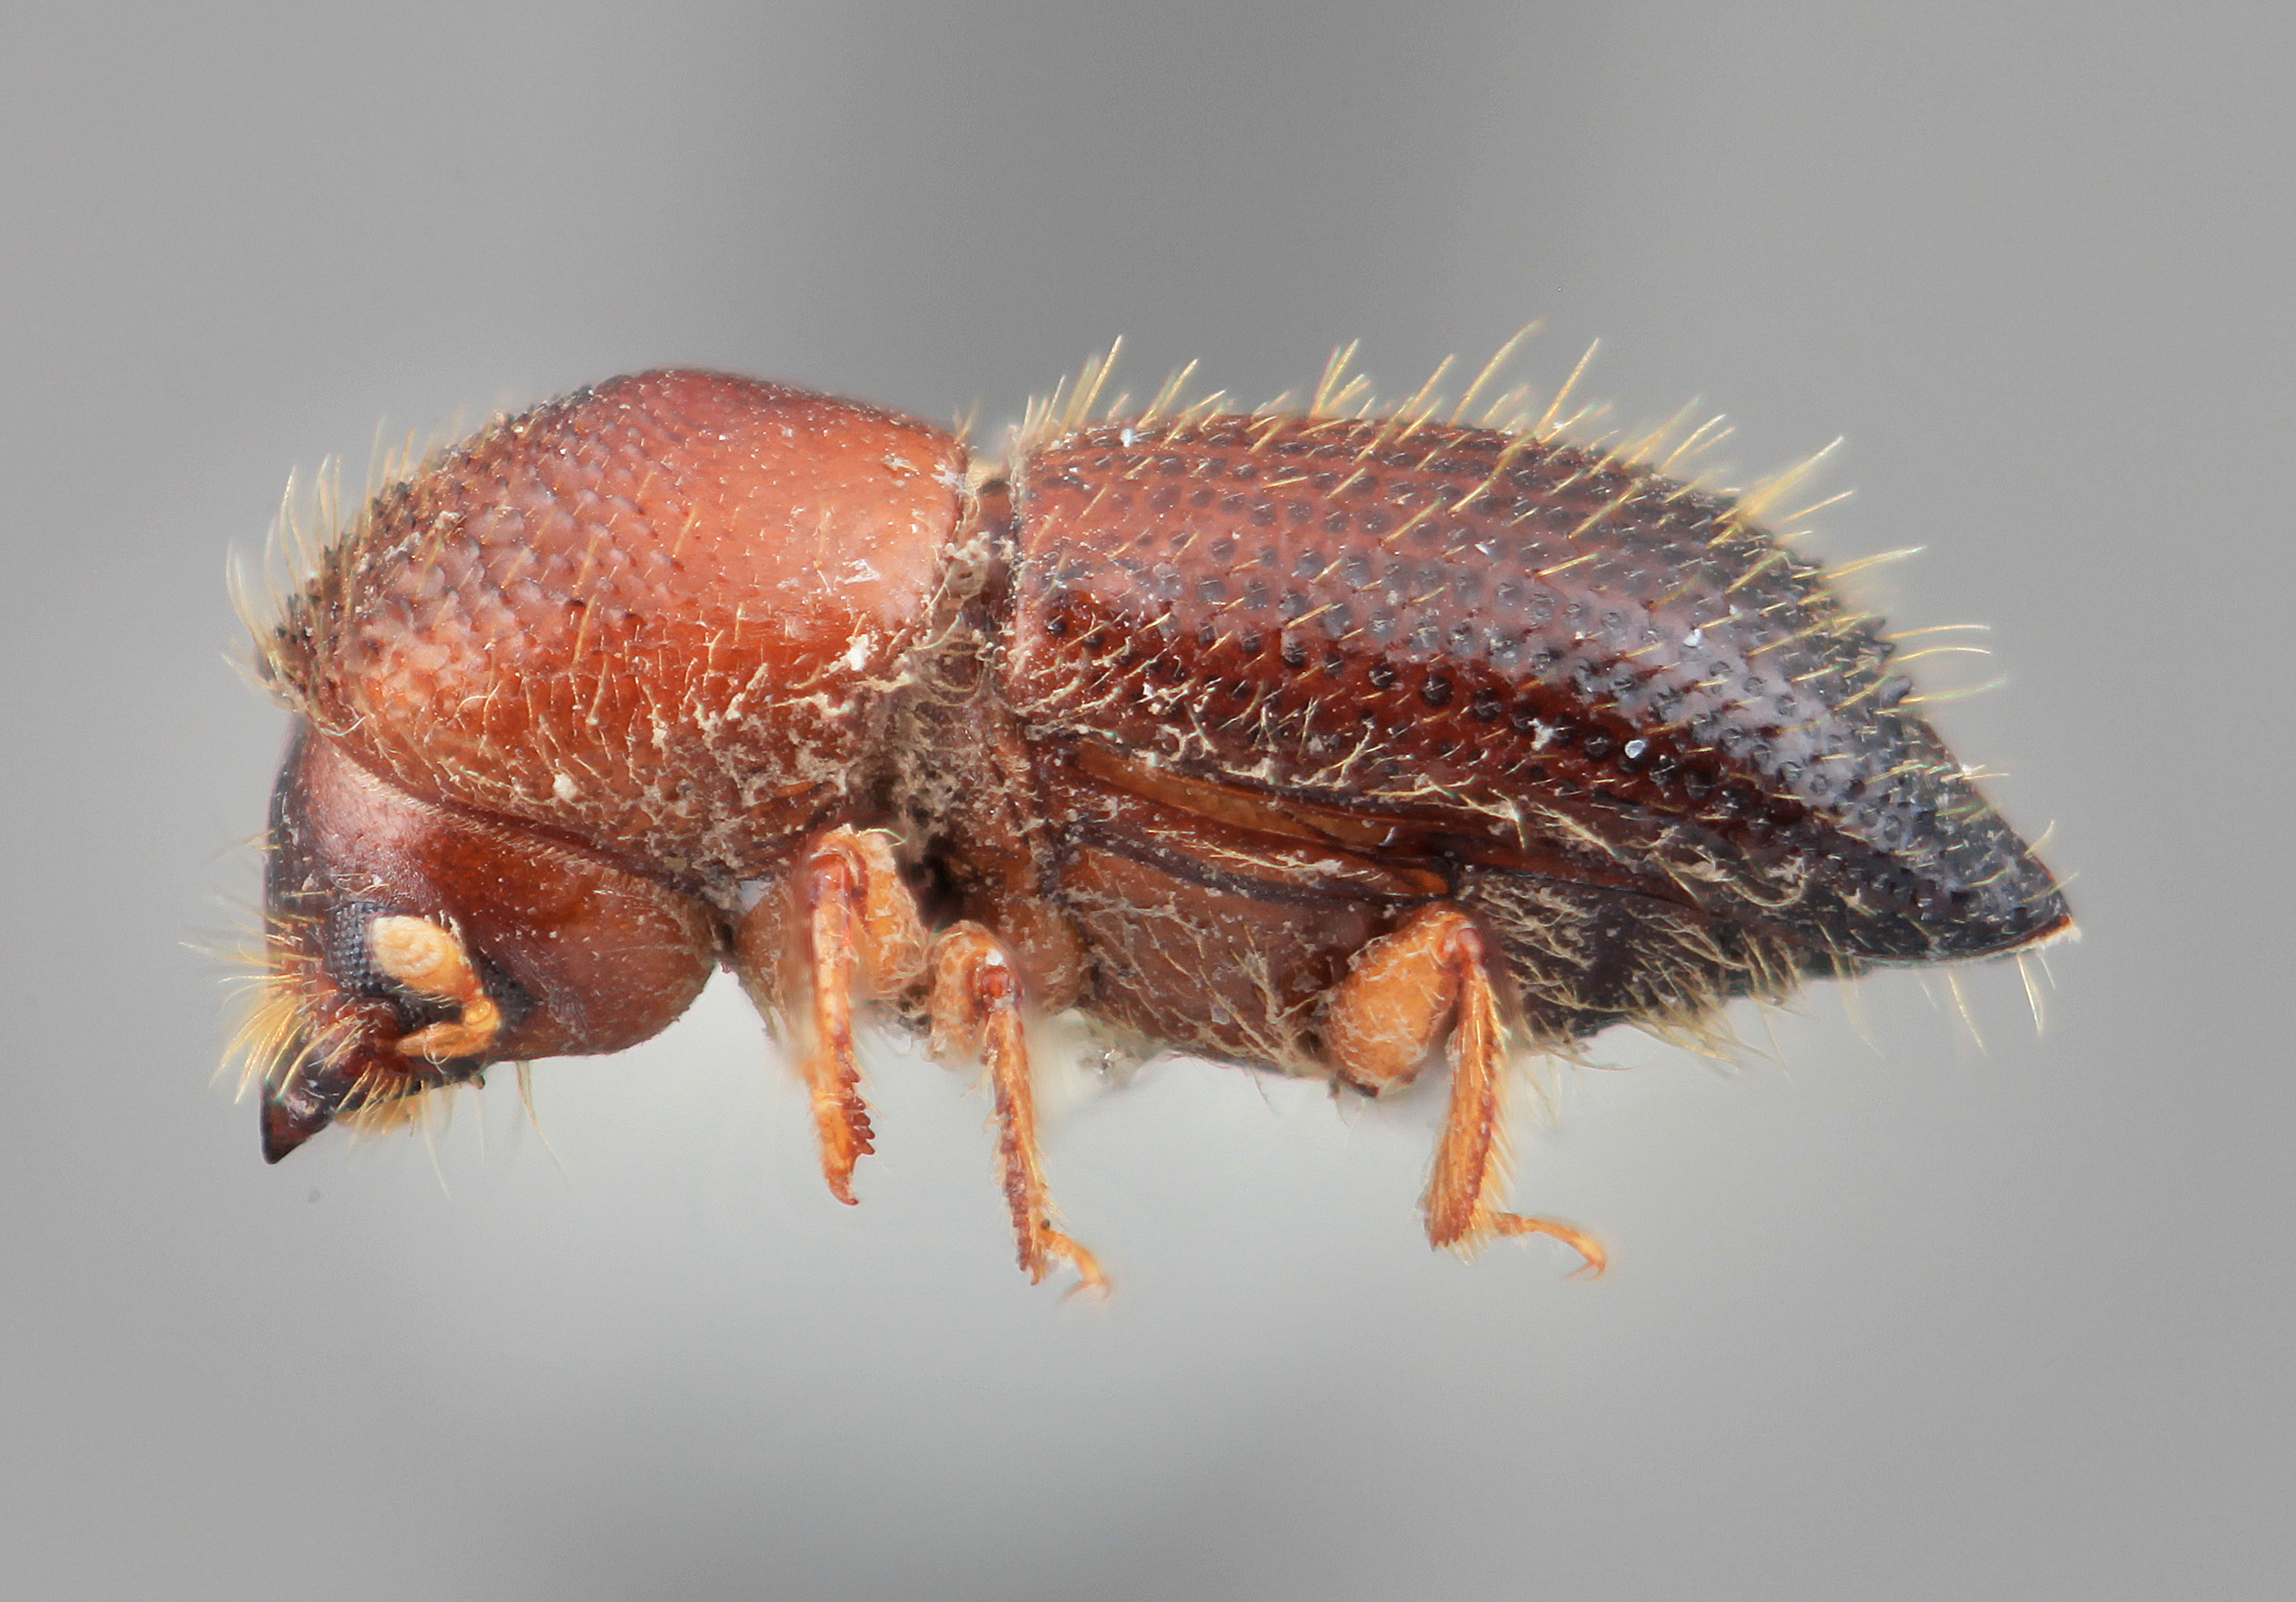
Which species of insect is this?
Xyleborus pseudoacuminatus
